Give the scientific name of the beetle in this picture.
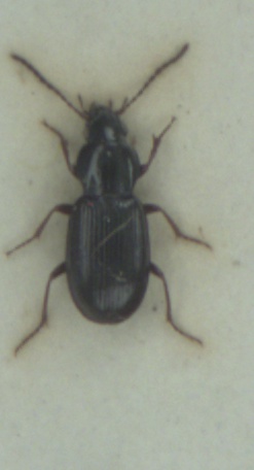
Pterostichus strenuus
